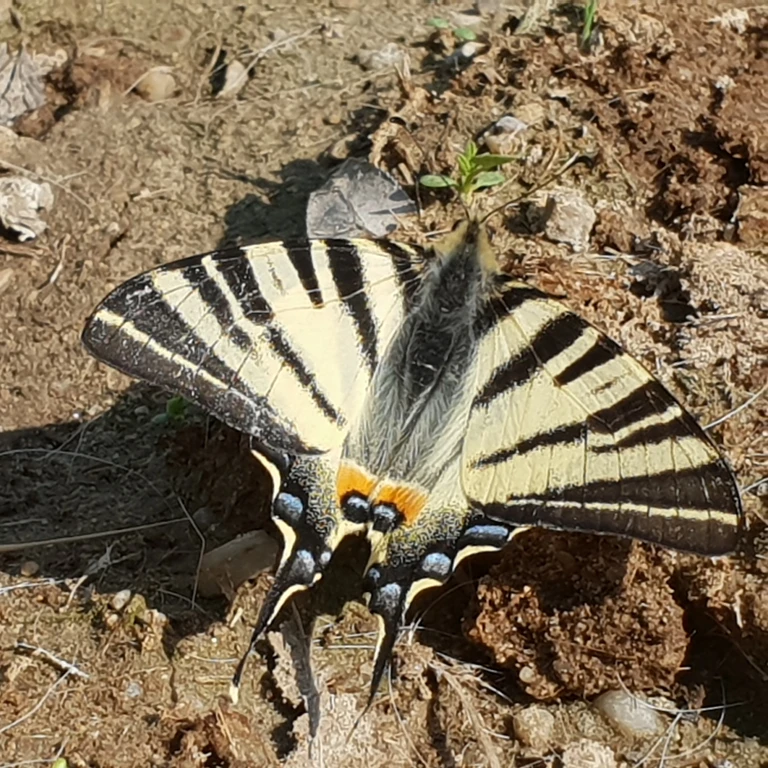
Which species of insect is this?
Iphiclides podalirius
